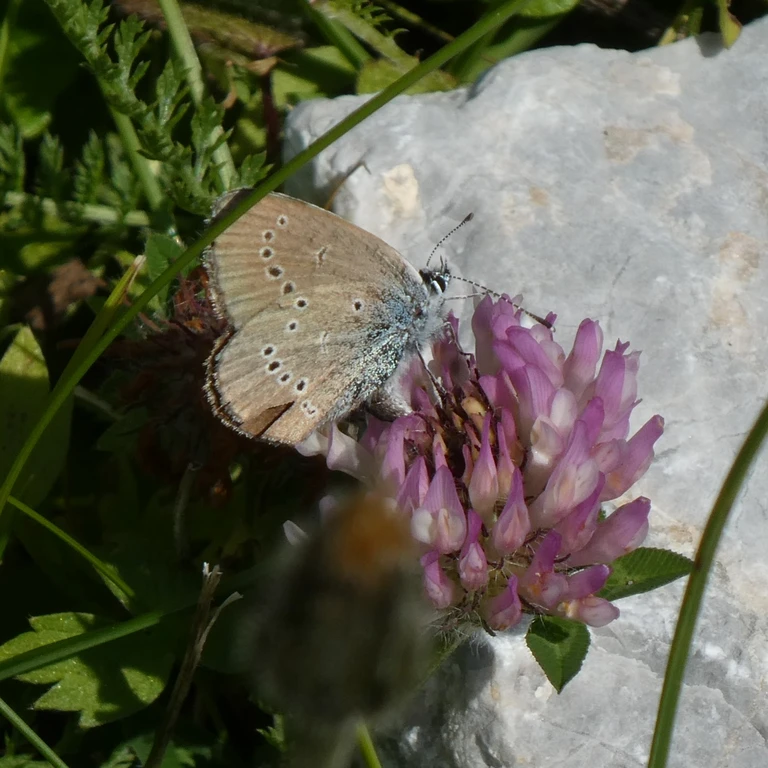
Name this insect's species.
Cyaniris semiargus
